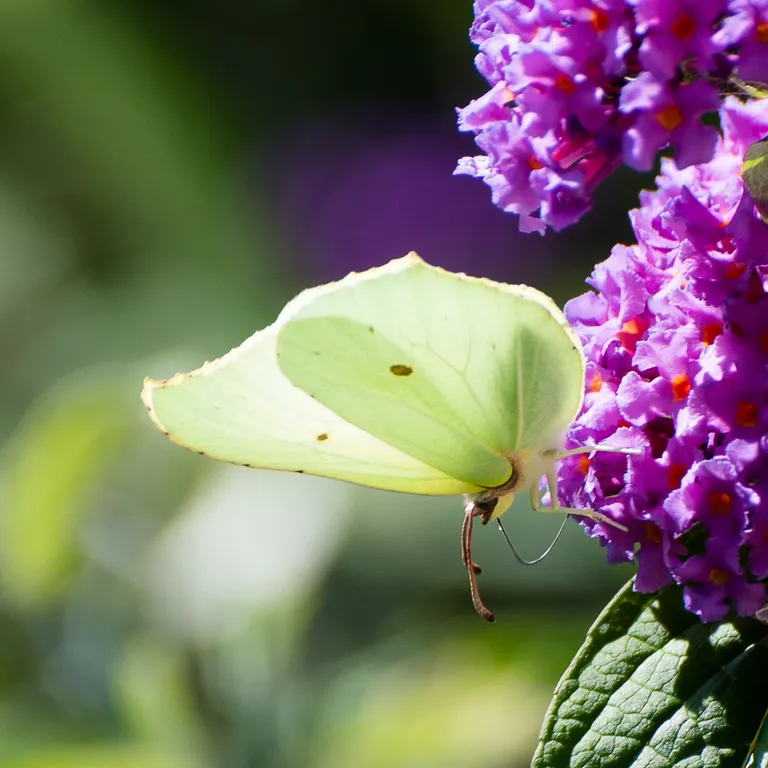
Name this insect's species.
Gonepteryx rhamni
